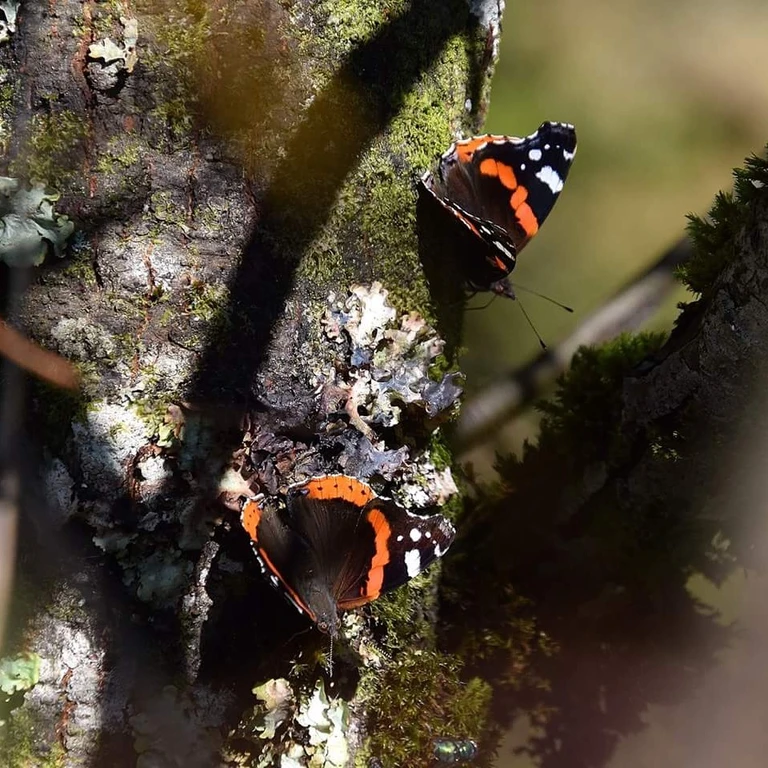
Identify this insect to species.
Vanessa atalanta
